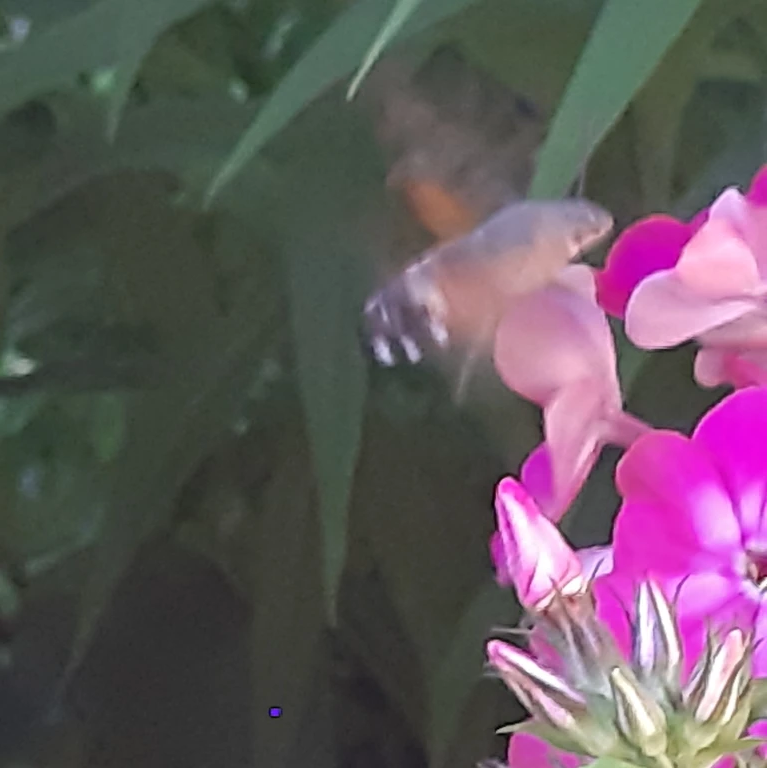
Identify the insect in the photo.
Macroglossum stellatarum
